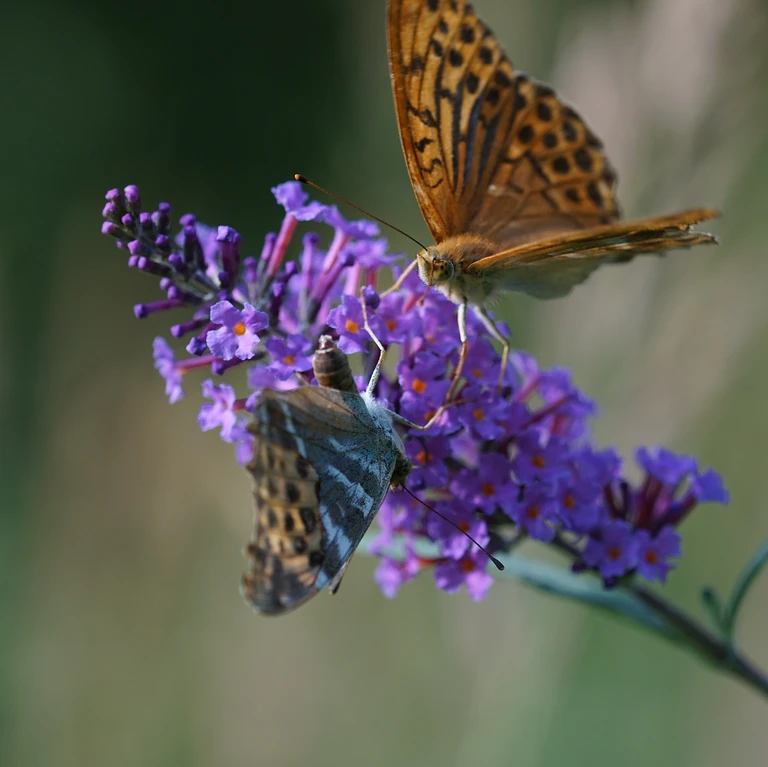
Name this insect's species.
Argynnis paphia
